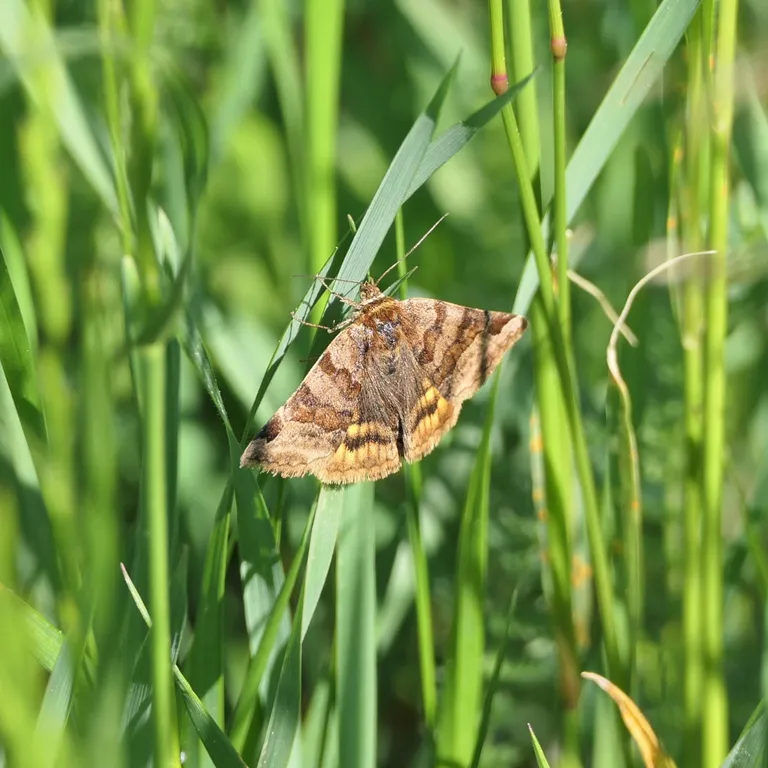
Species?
Euclidia glyphica
